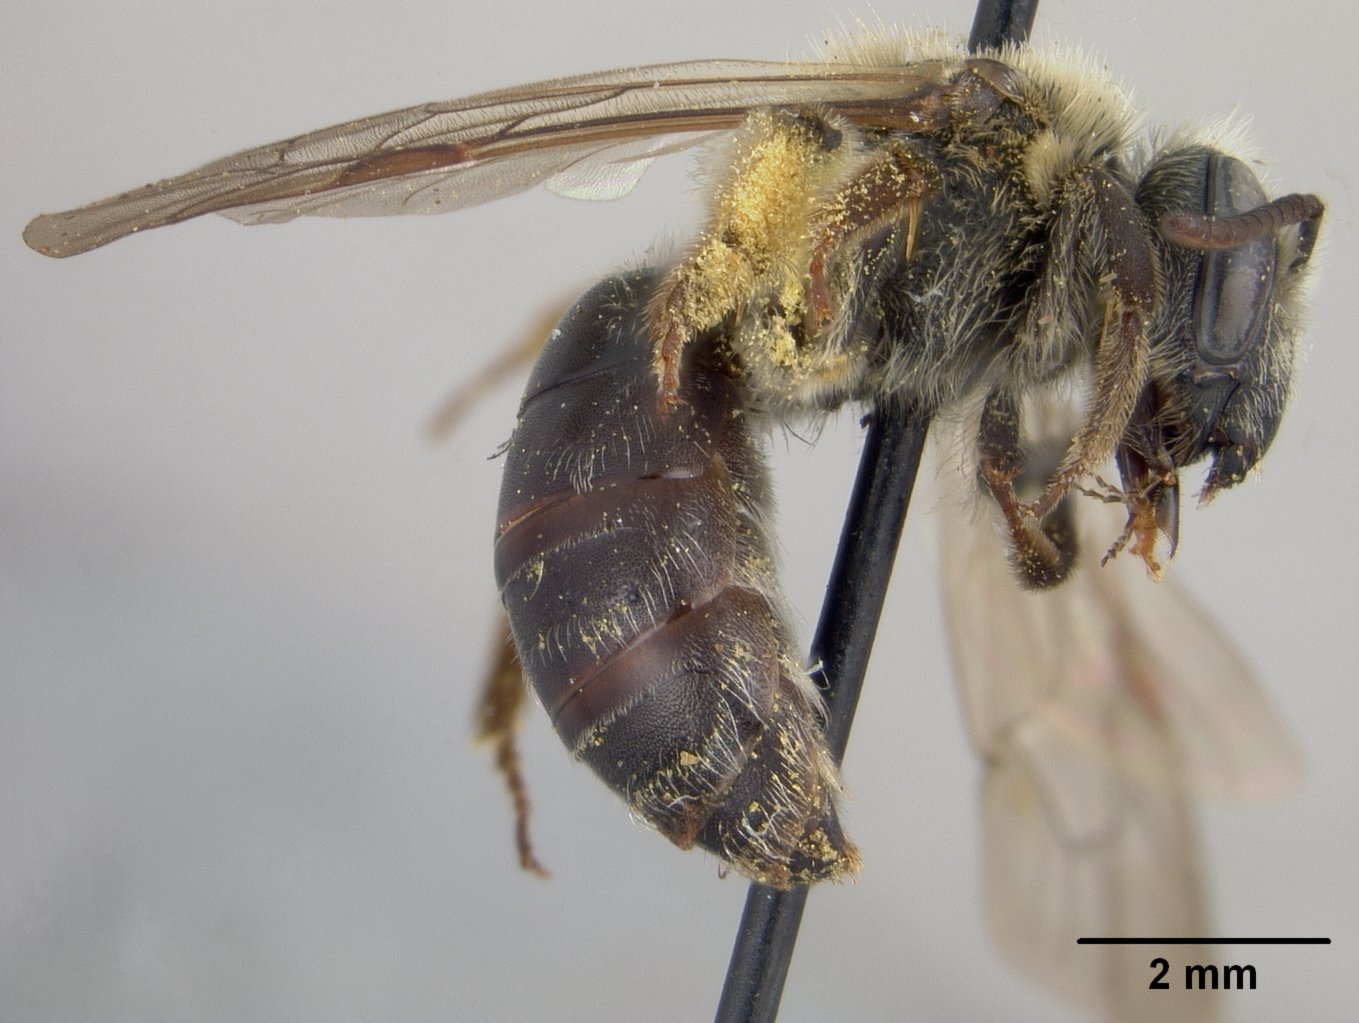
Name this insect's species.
Andrena pyracanthae
